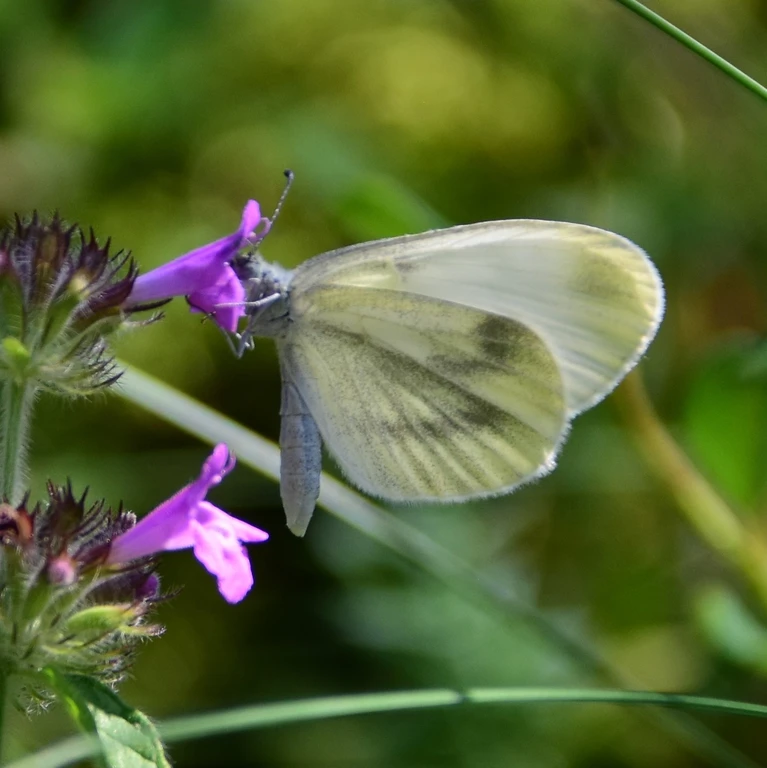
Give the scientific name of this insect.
Leptidea sinapis/juvernica
